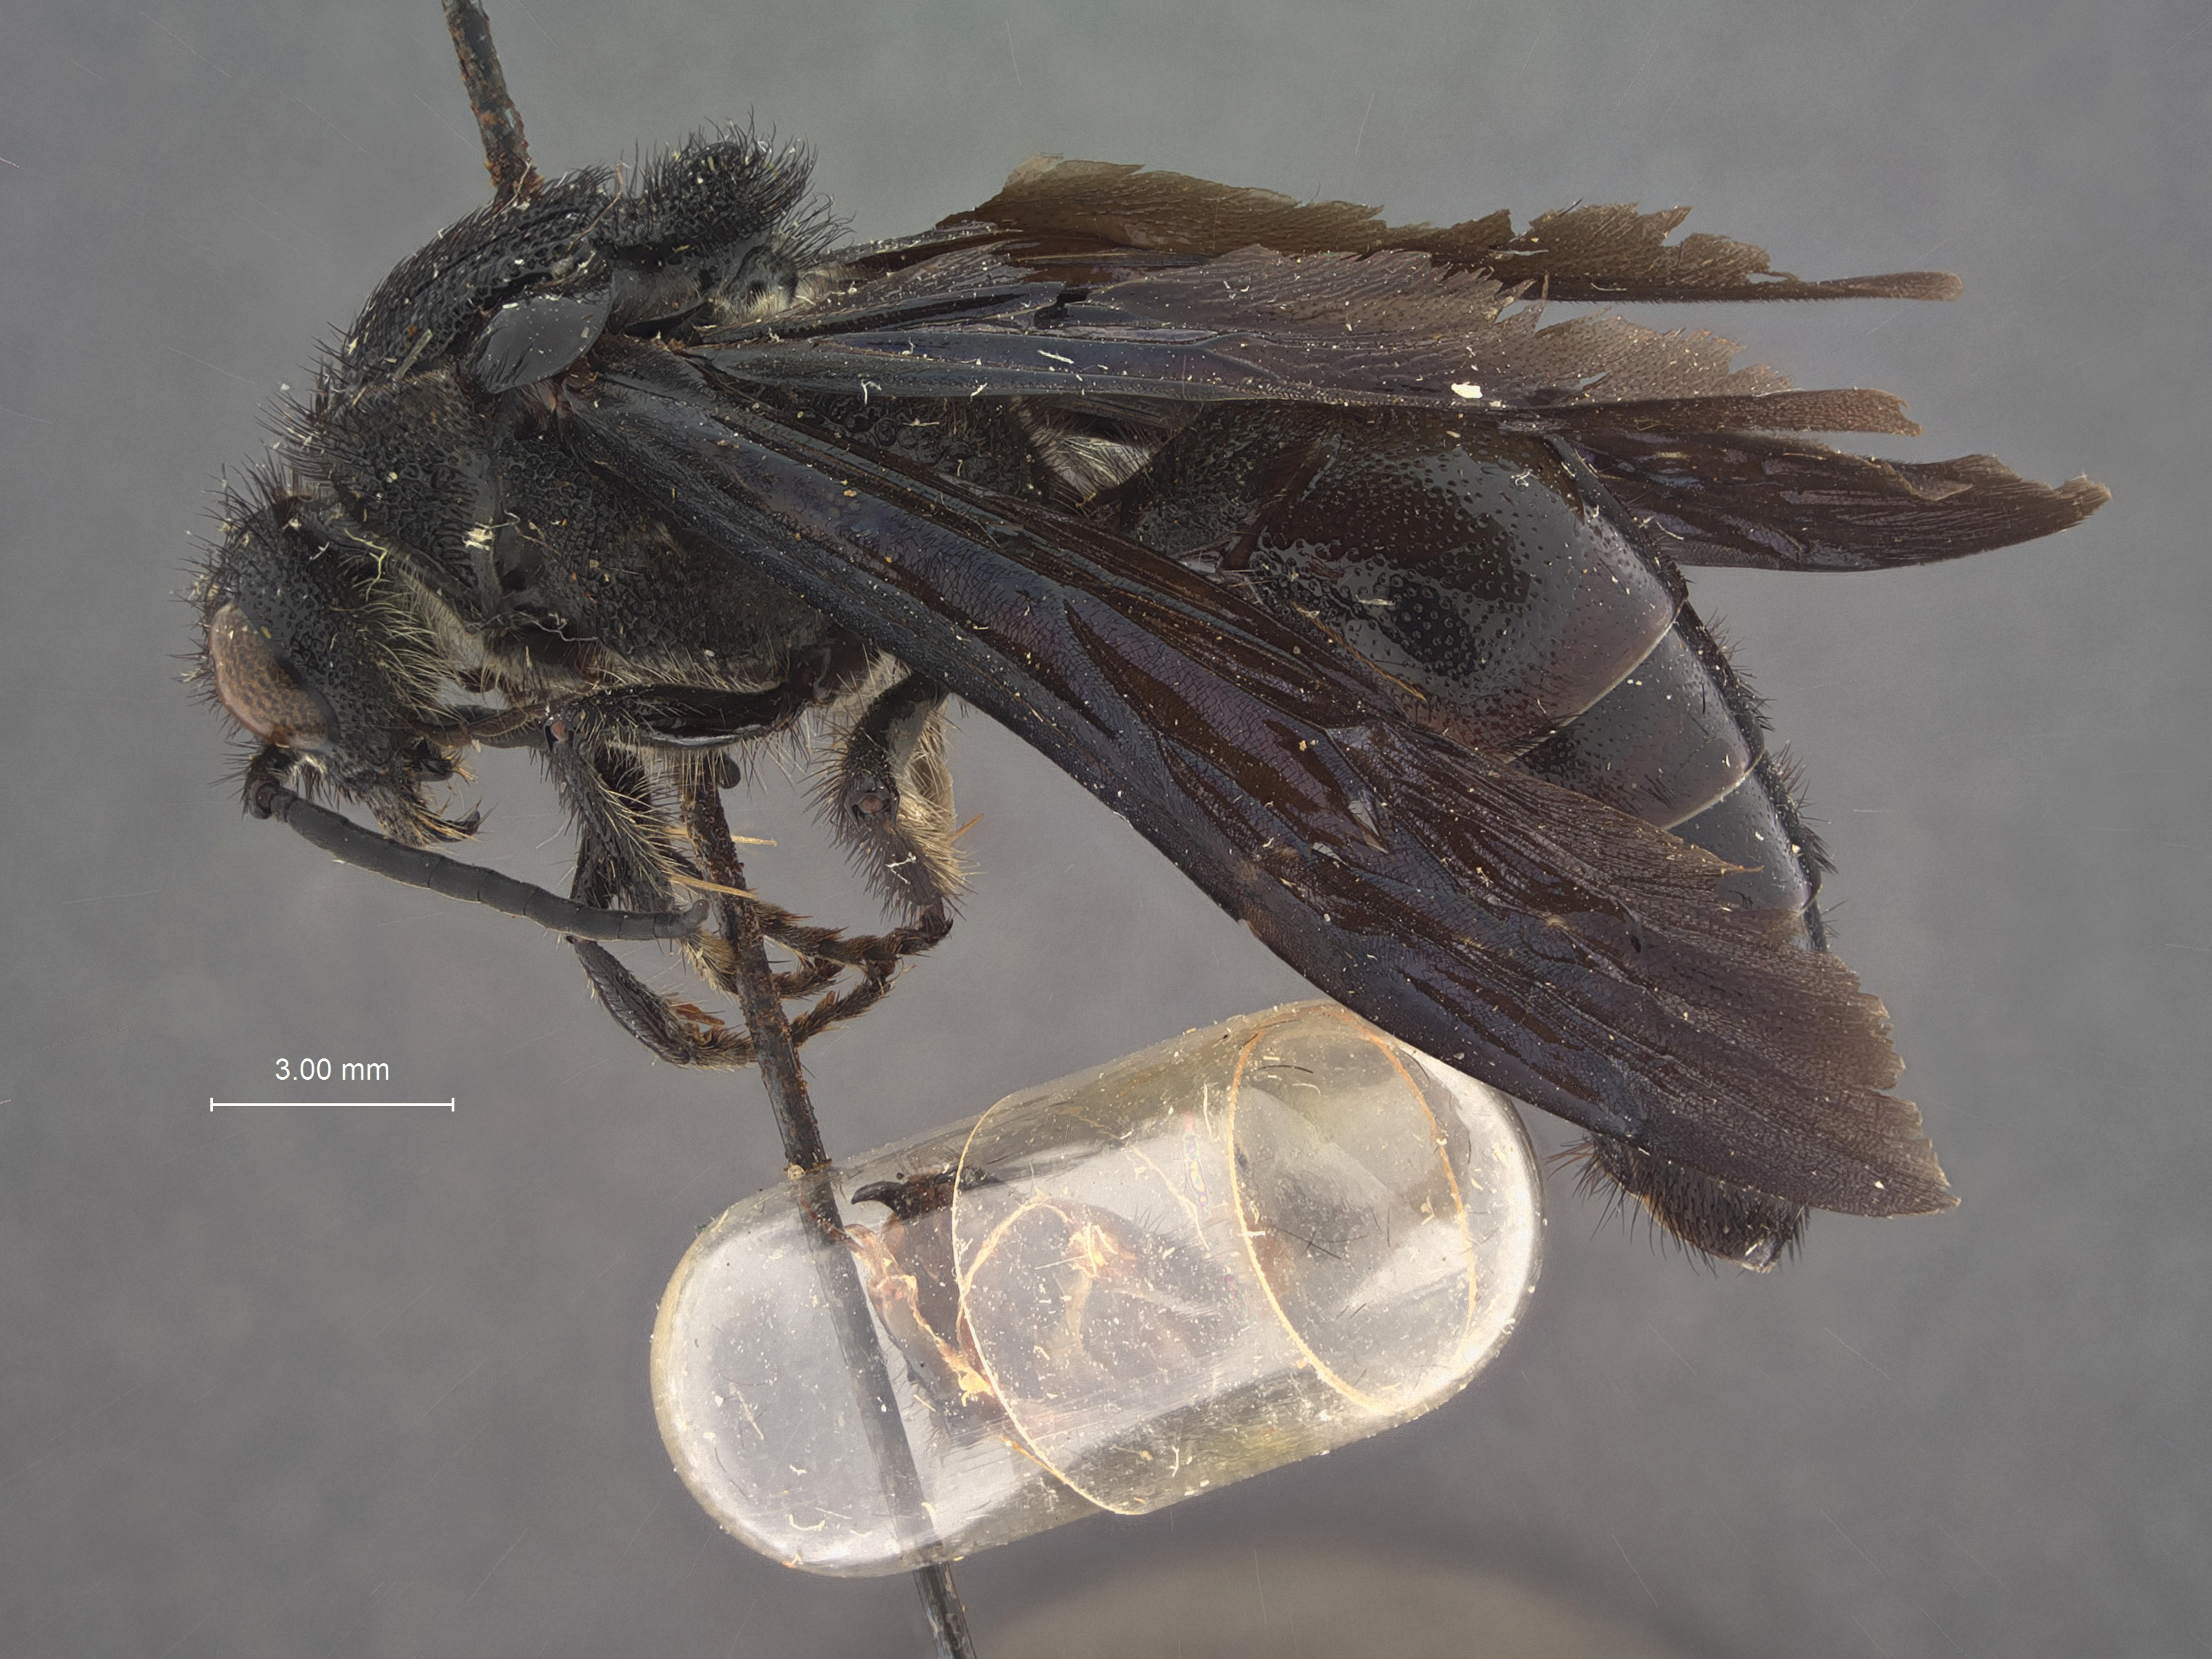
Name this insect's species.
Trogaspidia itambusa
